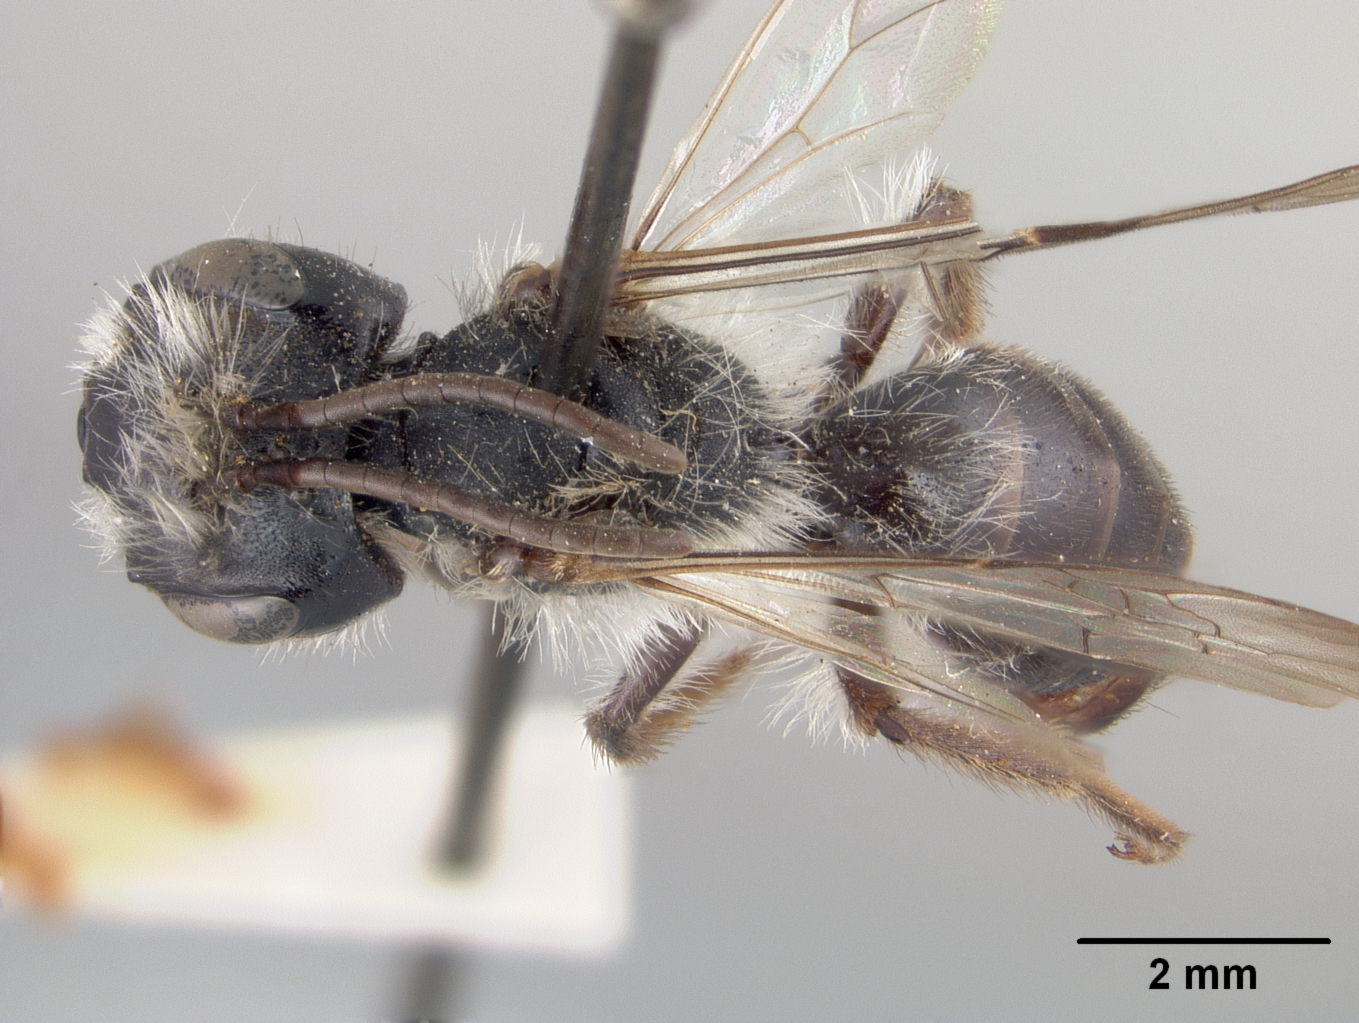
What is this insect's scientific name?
Andrena durangoensis
